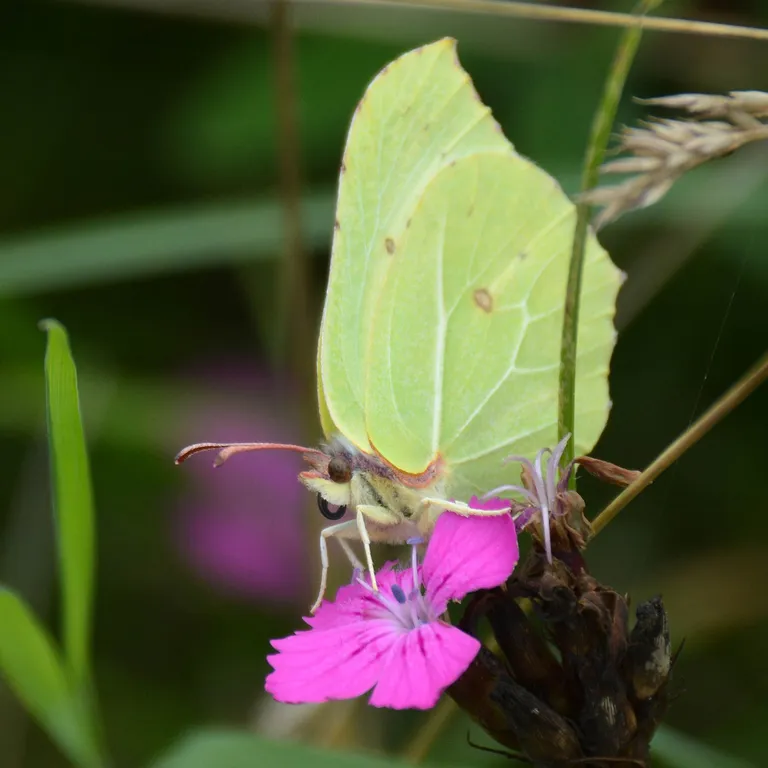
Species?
Gonepteryx rhamni
